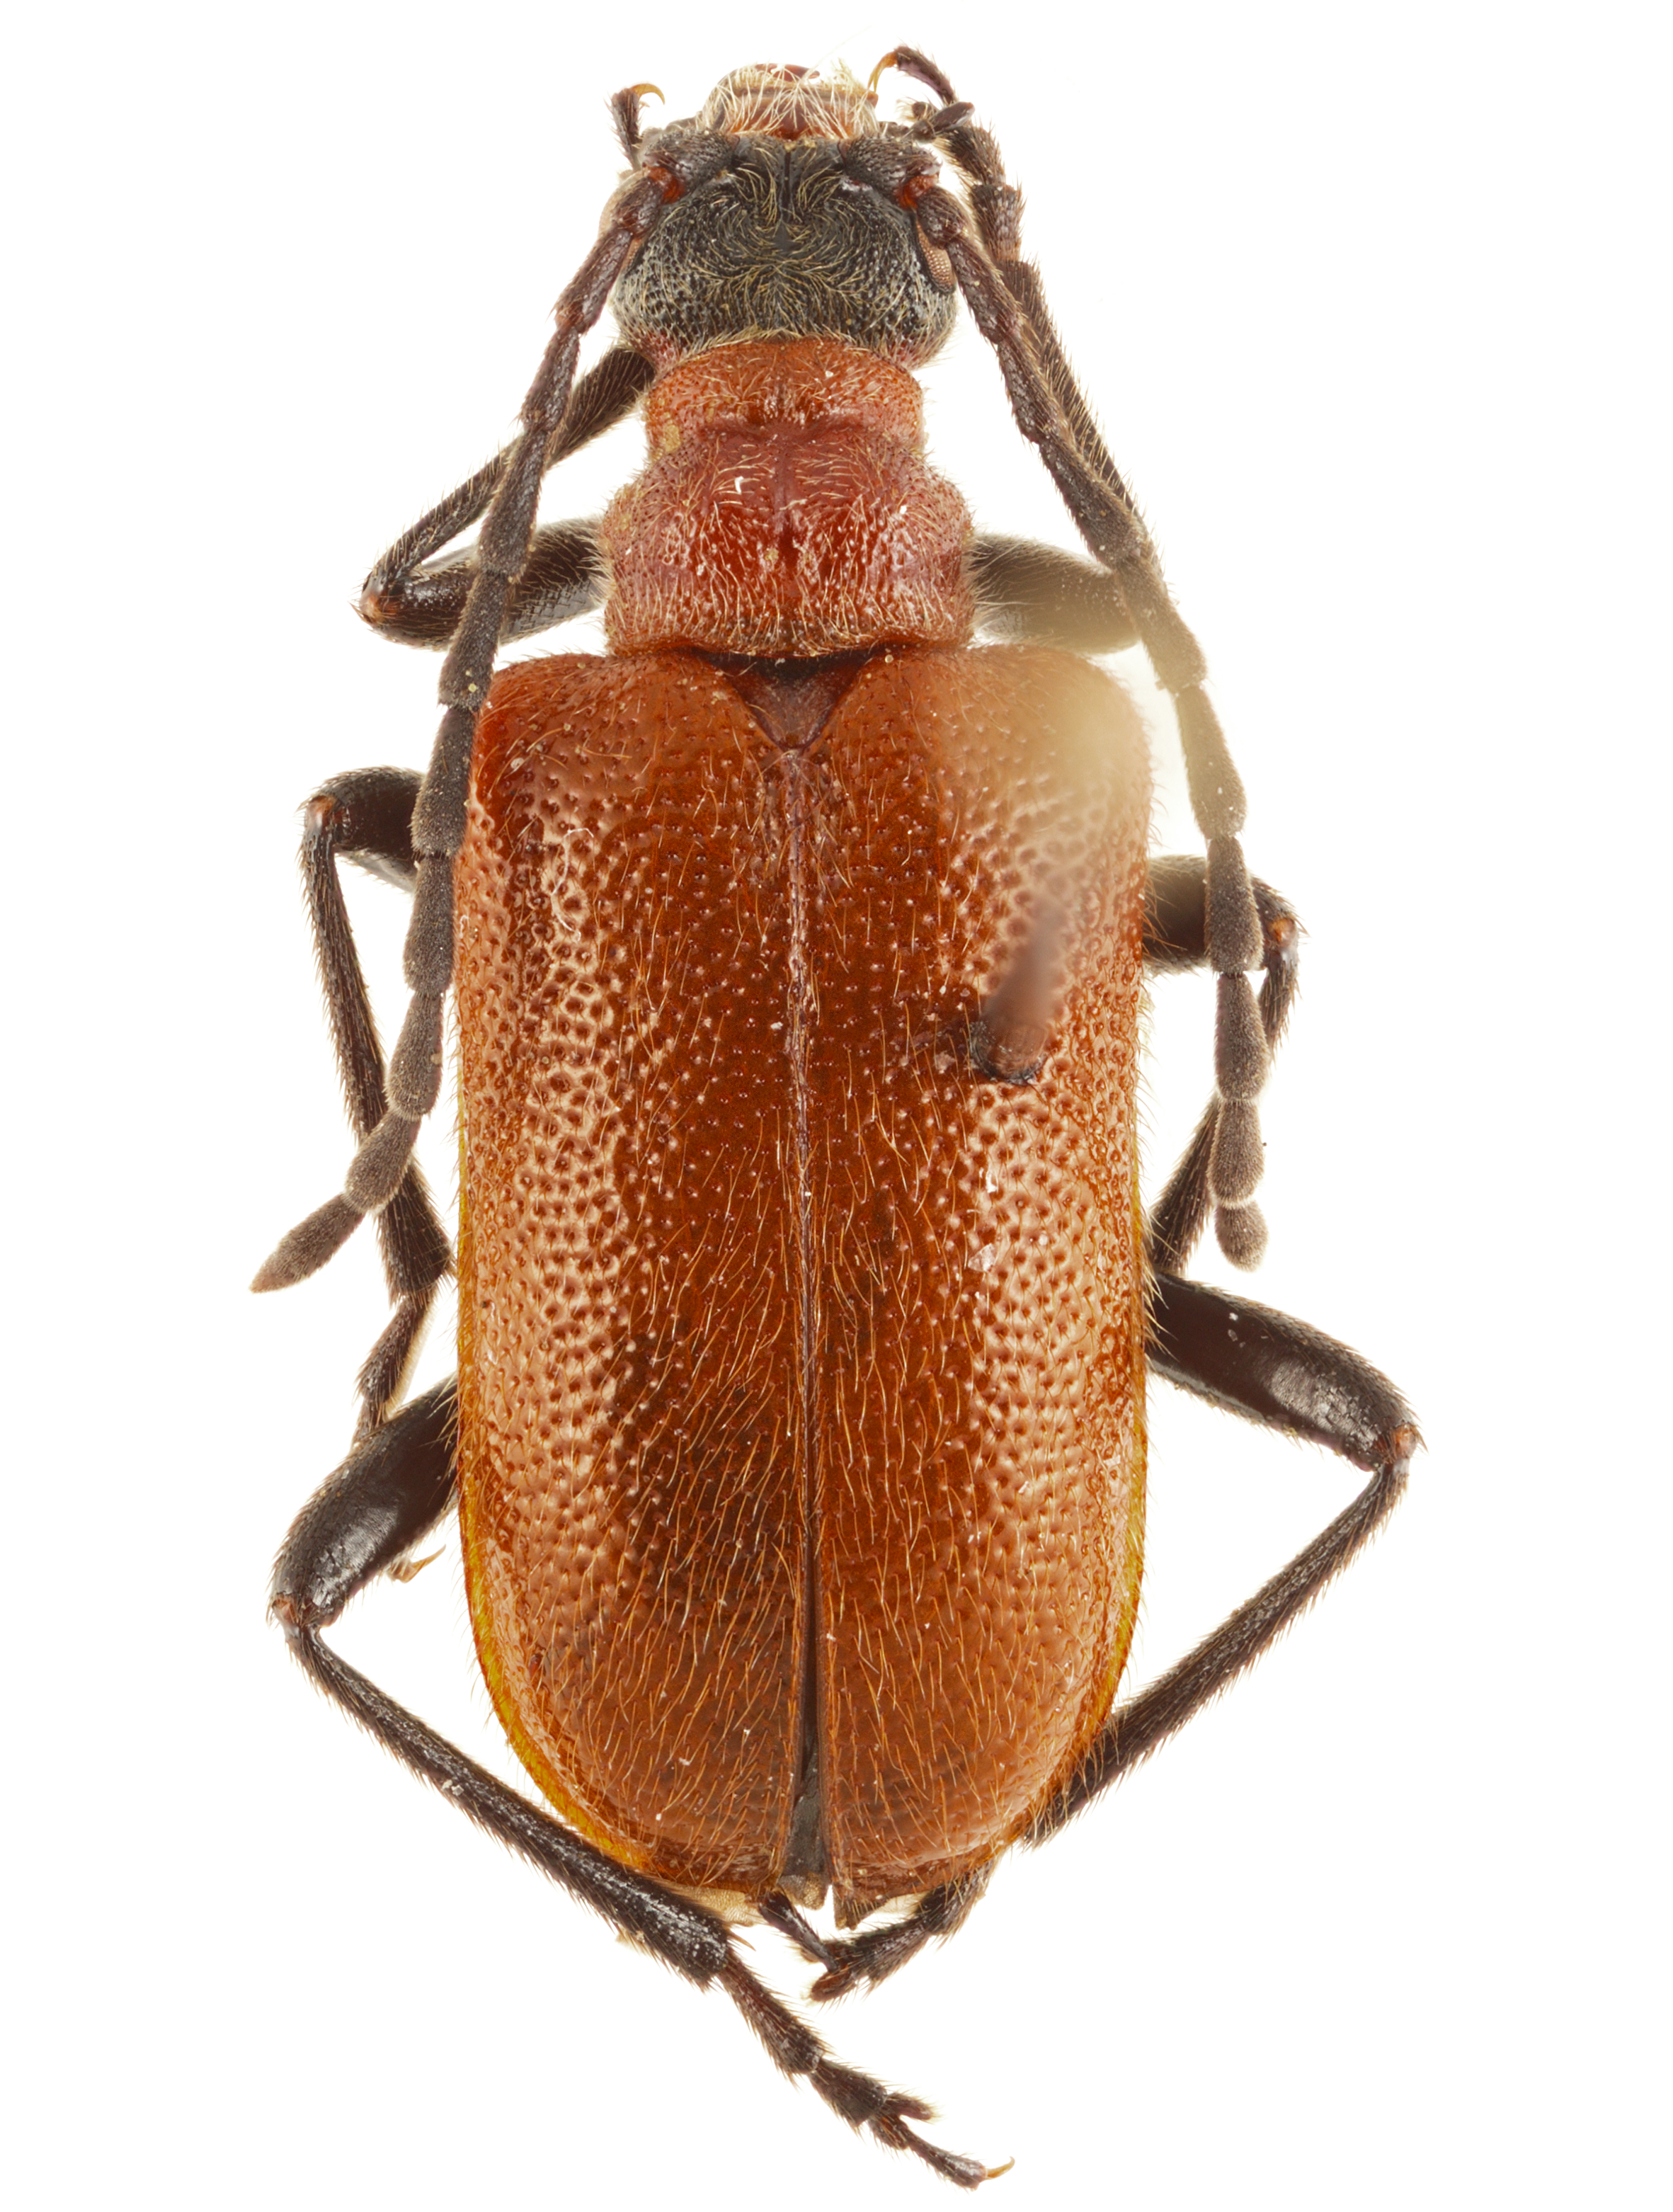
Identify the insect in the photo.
Lemula nishimurai
